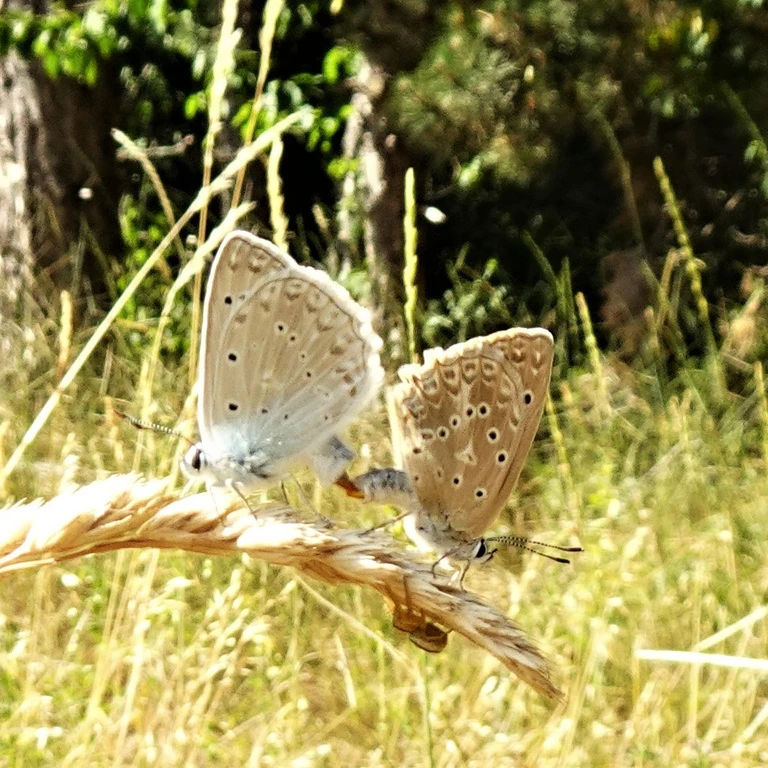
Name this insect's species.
Polyommatus daphnis
